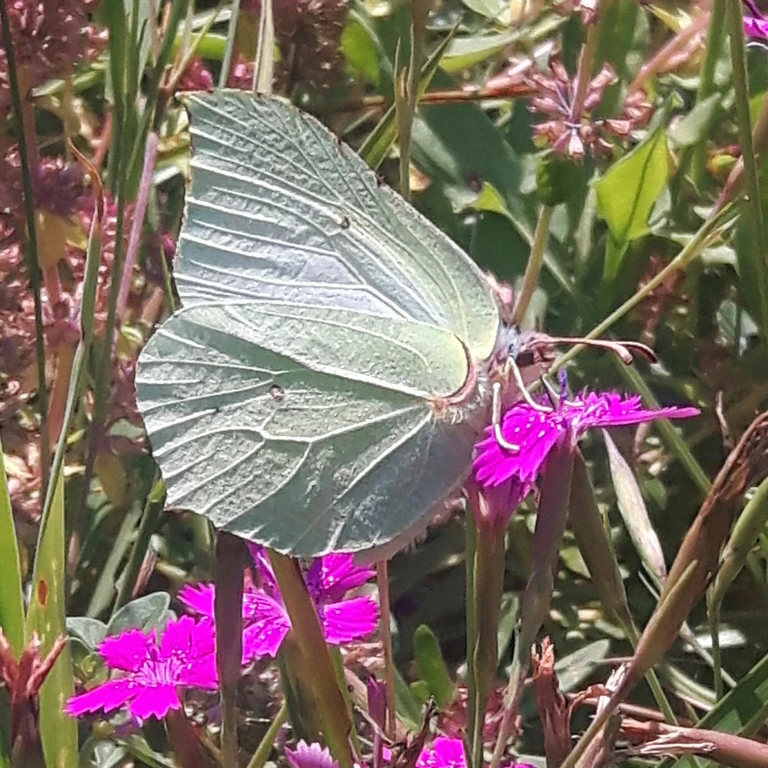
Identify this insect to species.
Gonepteryx rhamni
